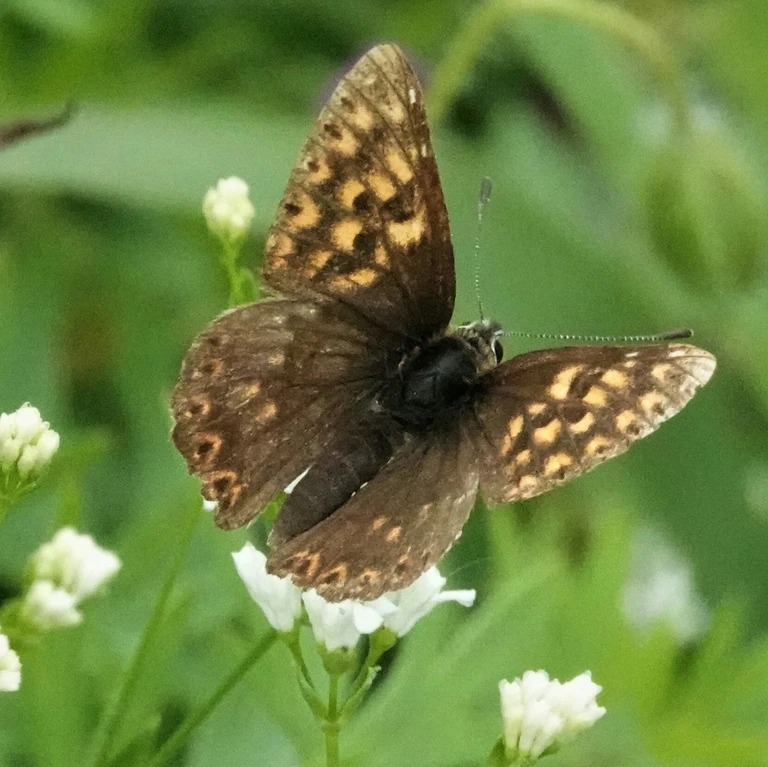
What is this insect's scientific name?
Hamearis lucina
